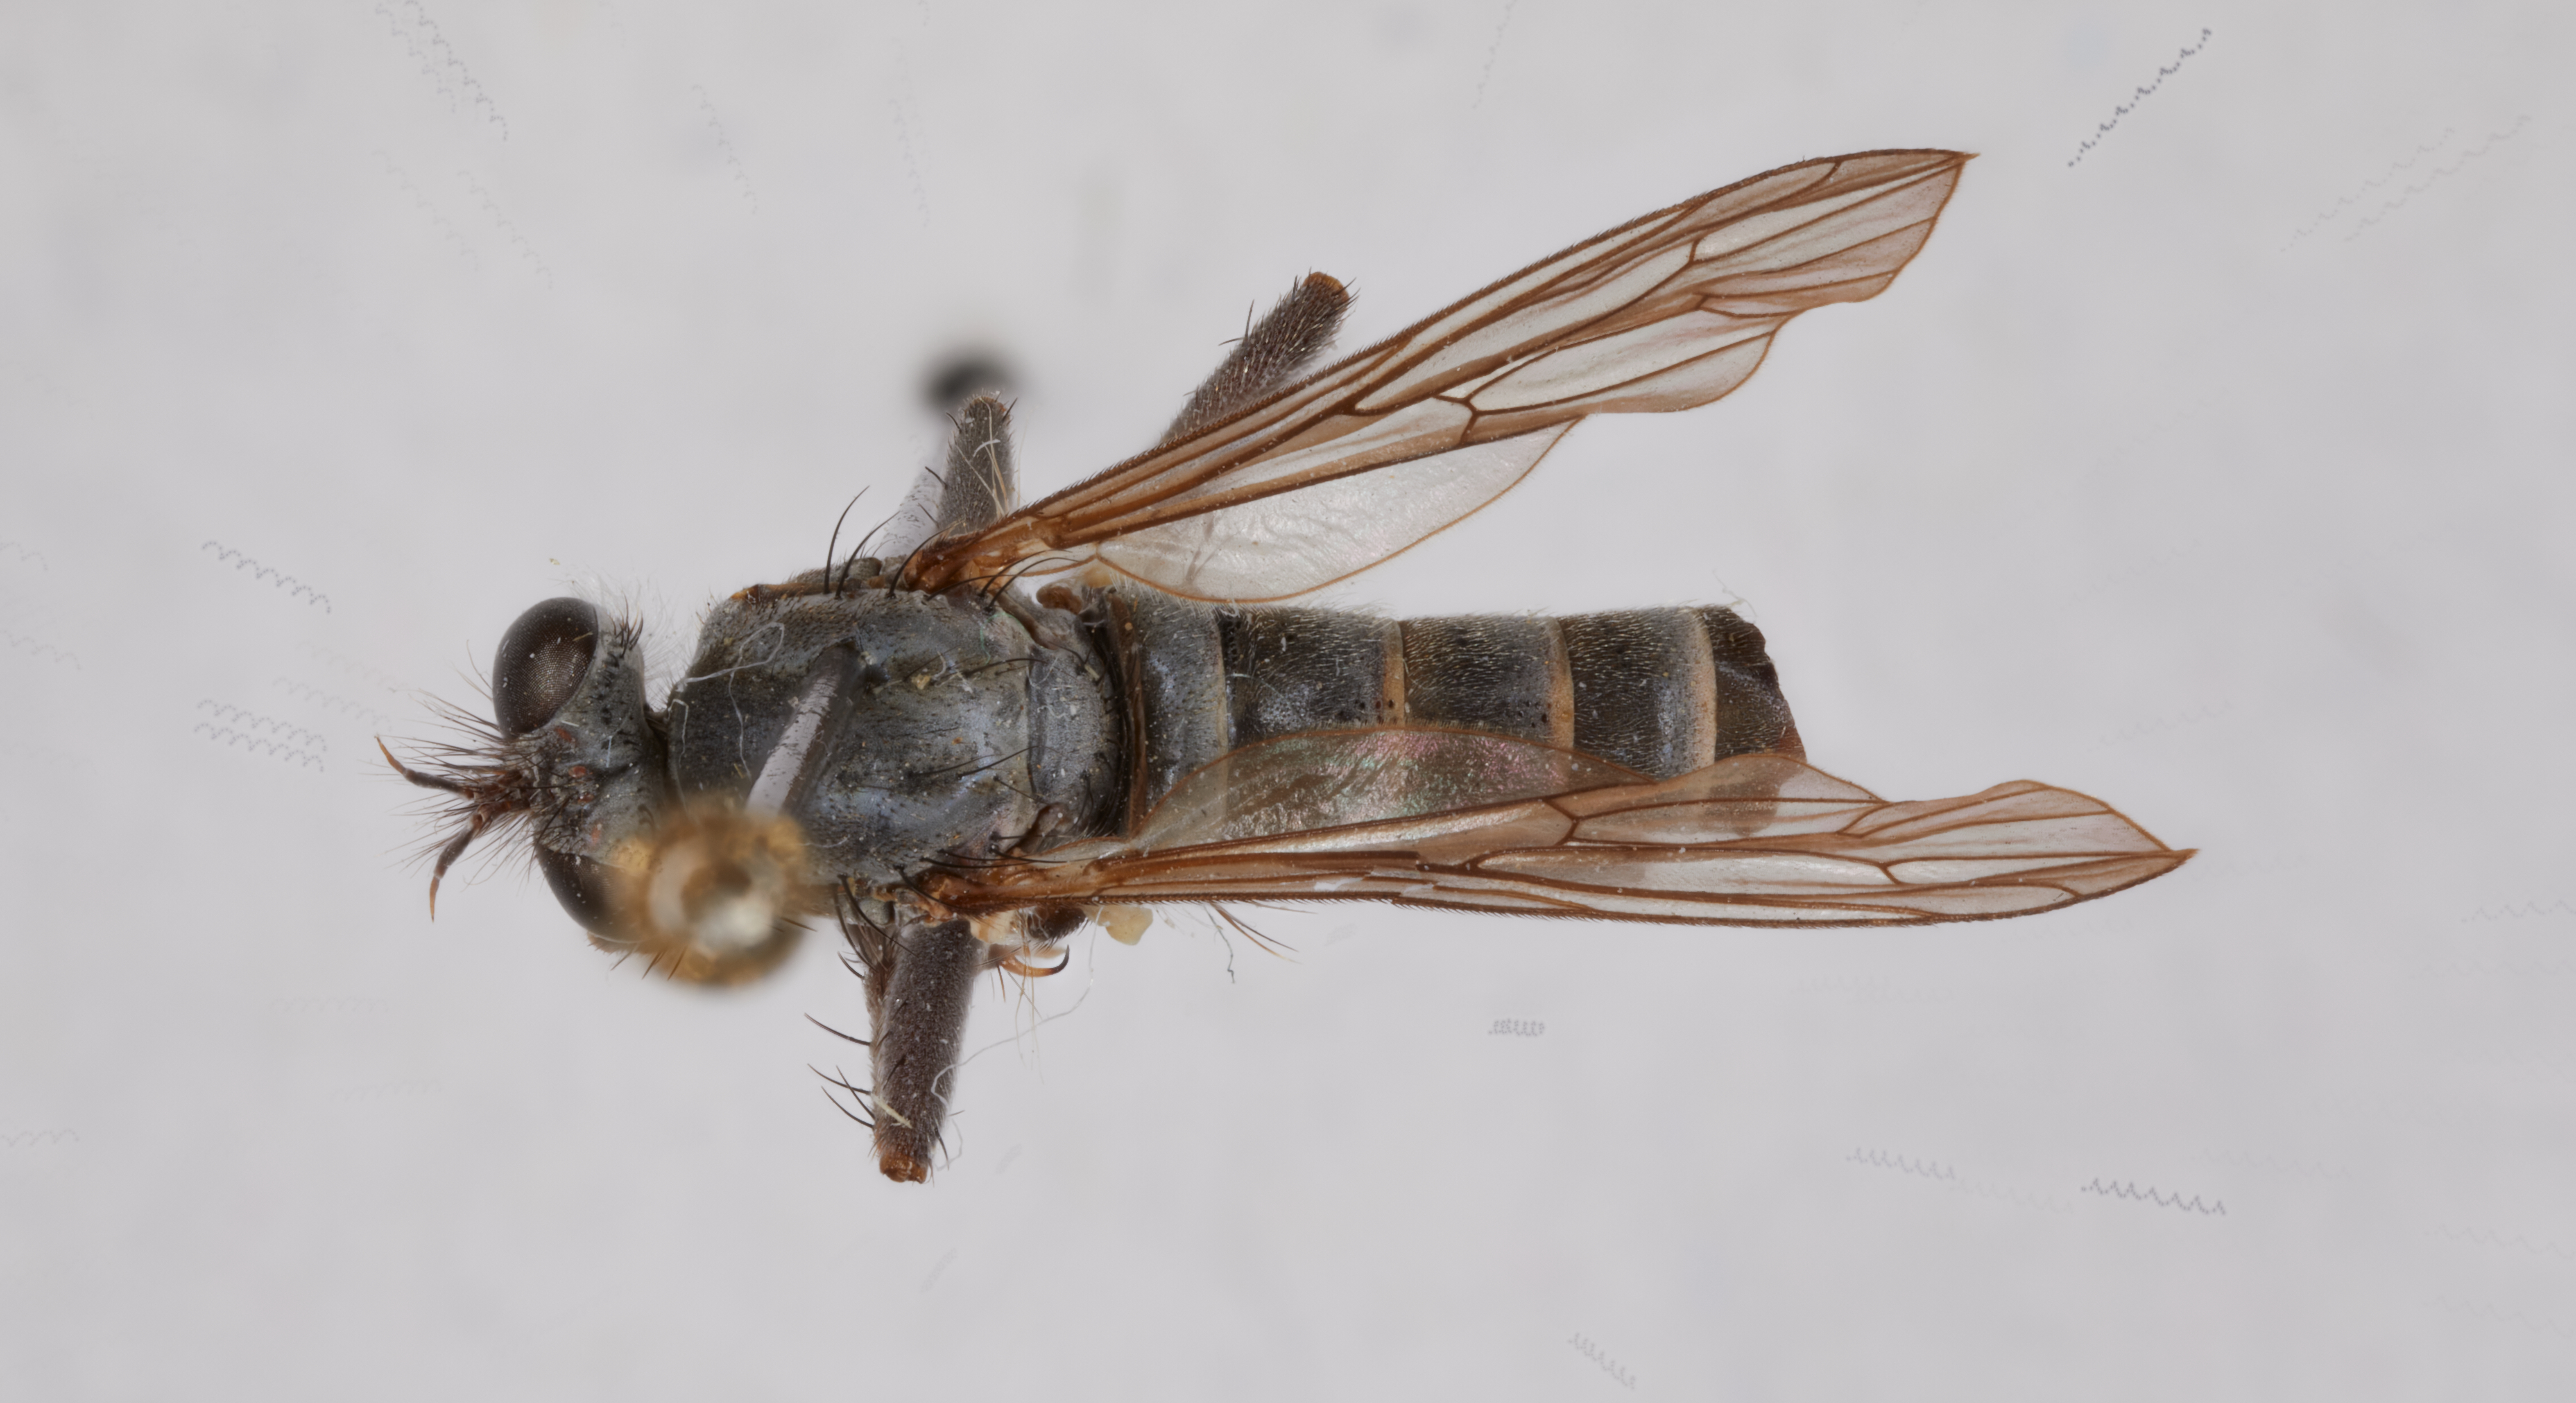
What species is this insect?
Lasiopogon lavignei
